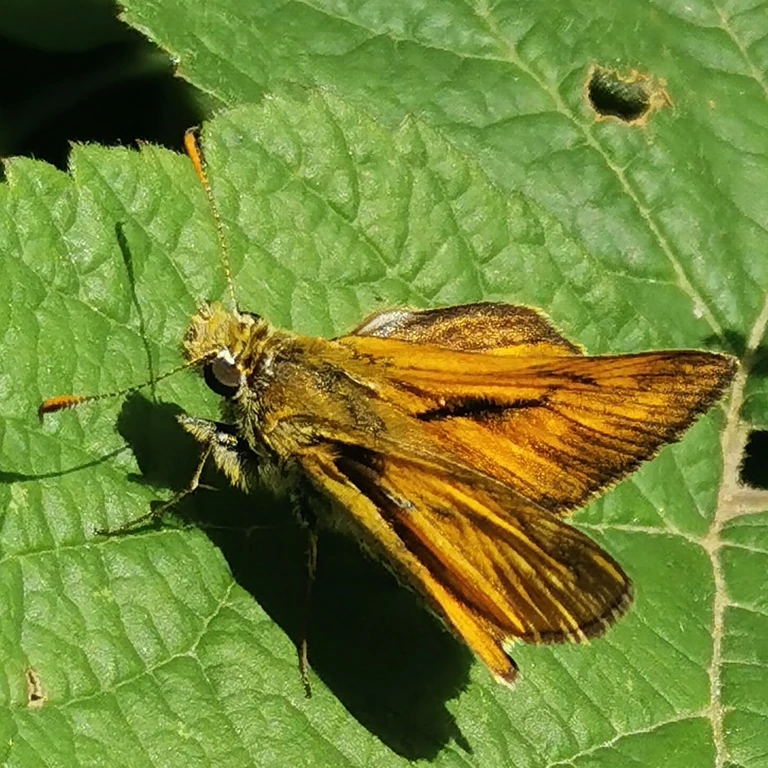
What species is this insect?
Ochlodes sylvanus (also Ochlodes venata)
